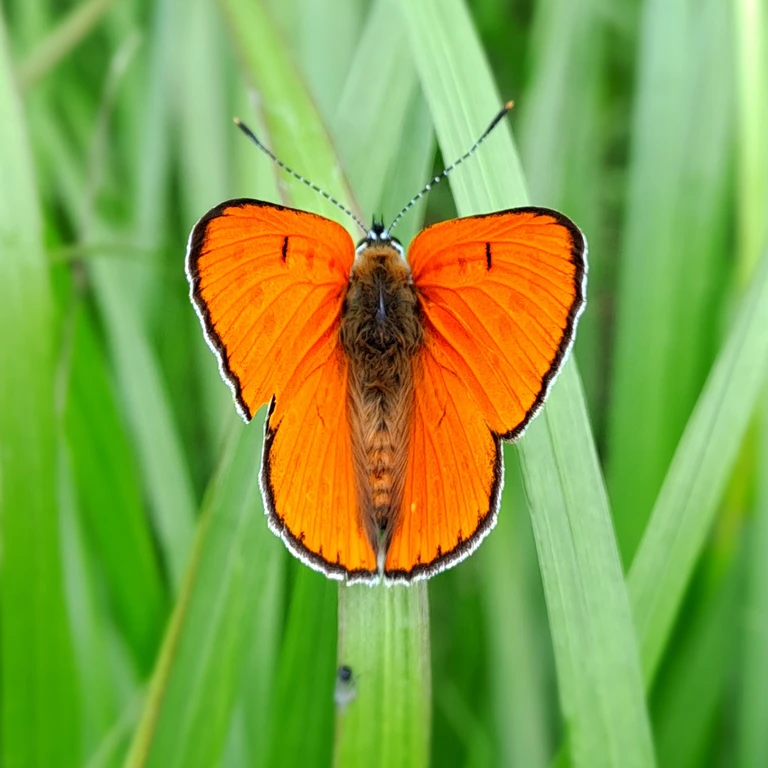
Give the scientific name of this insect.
Lycaena dispar
